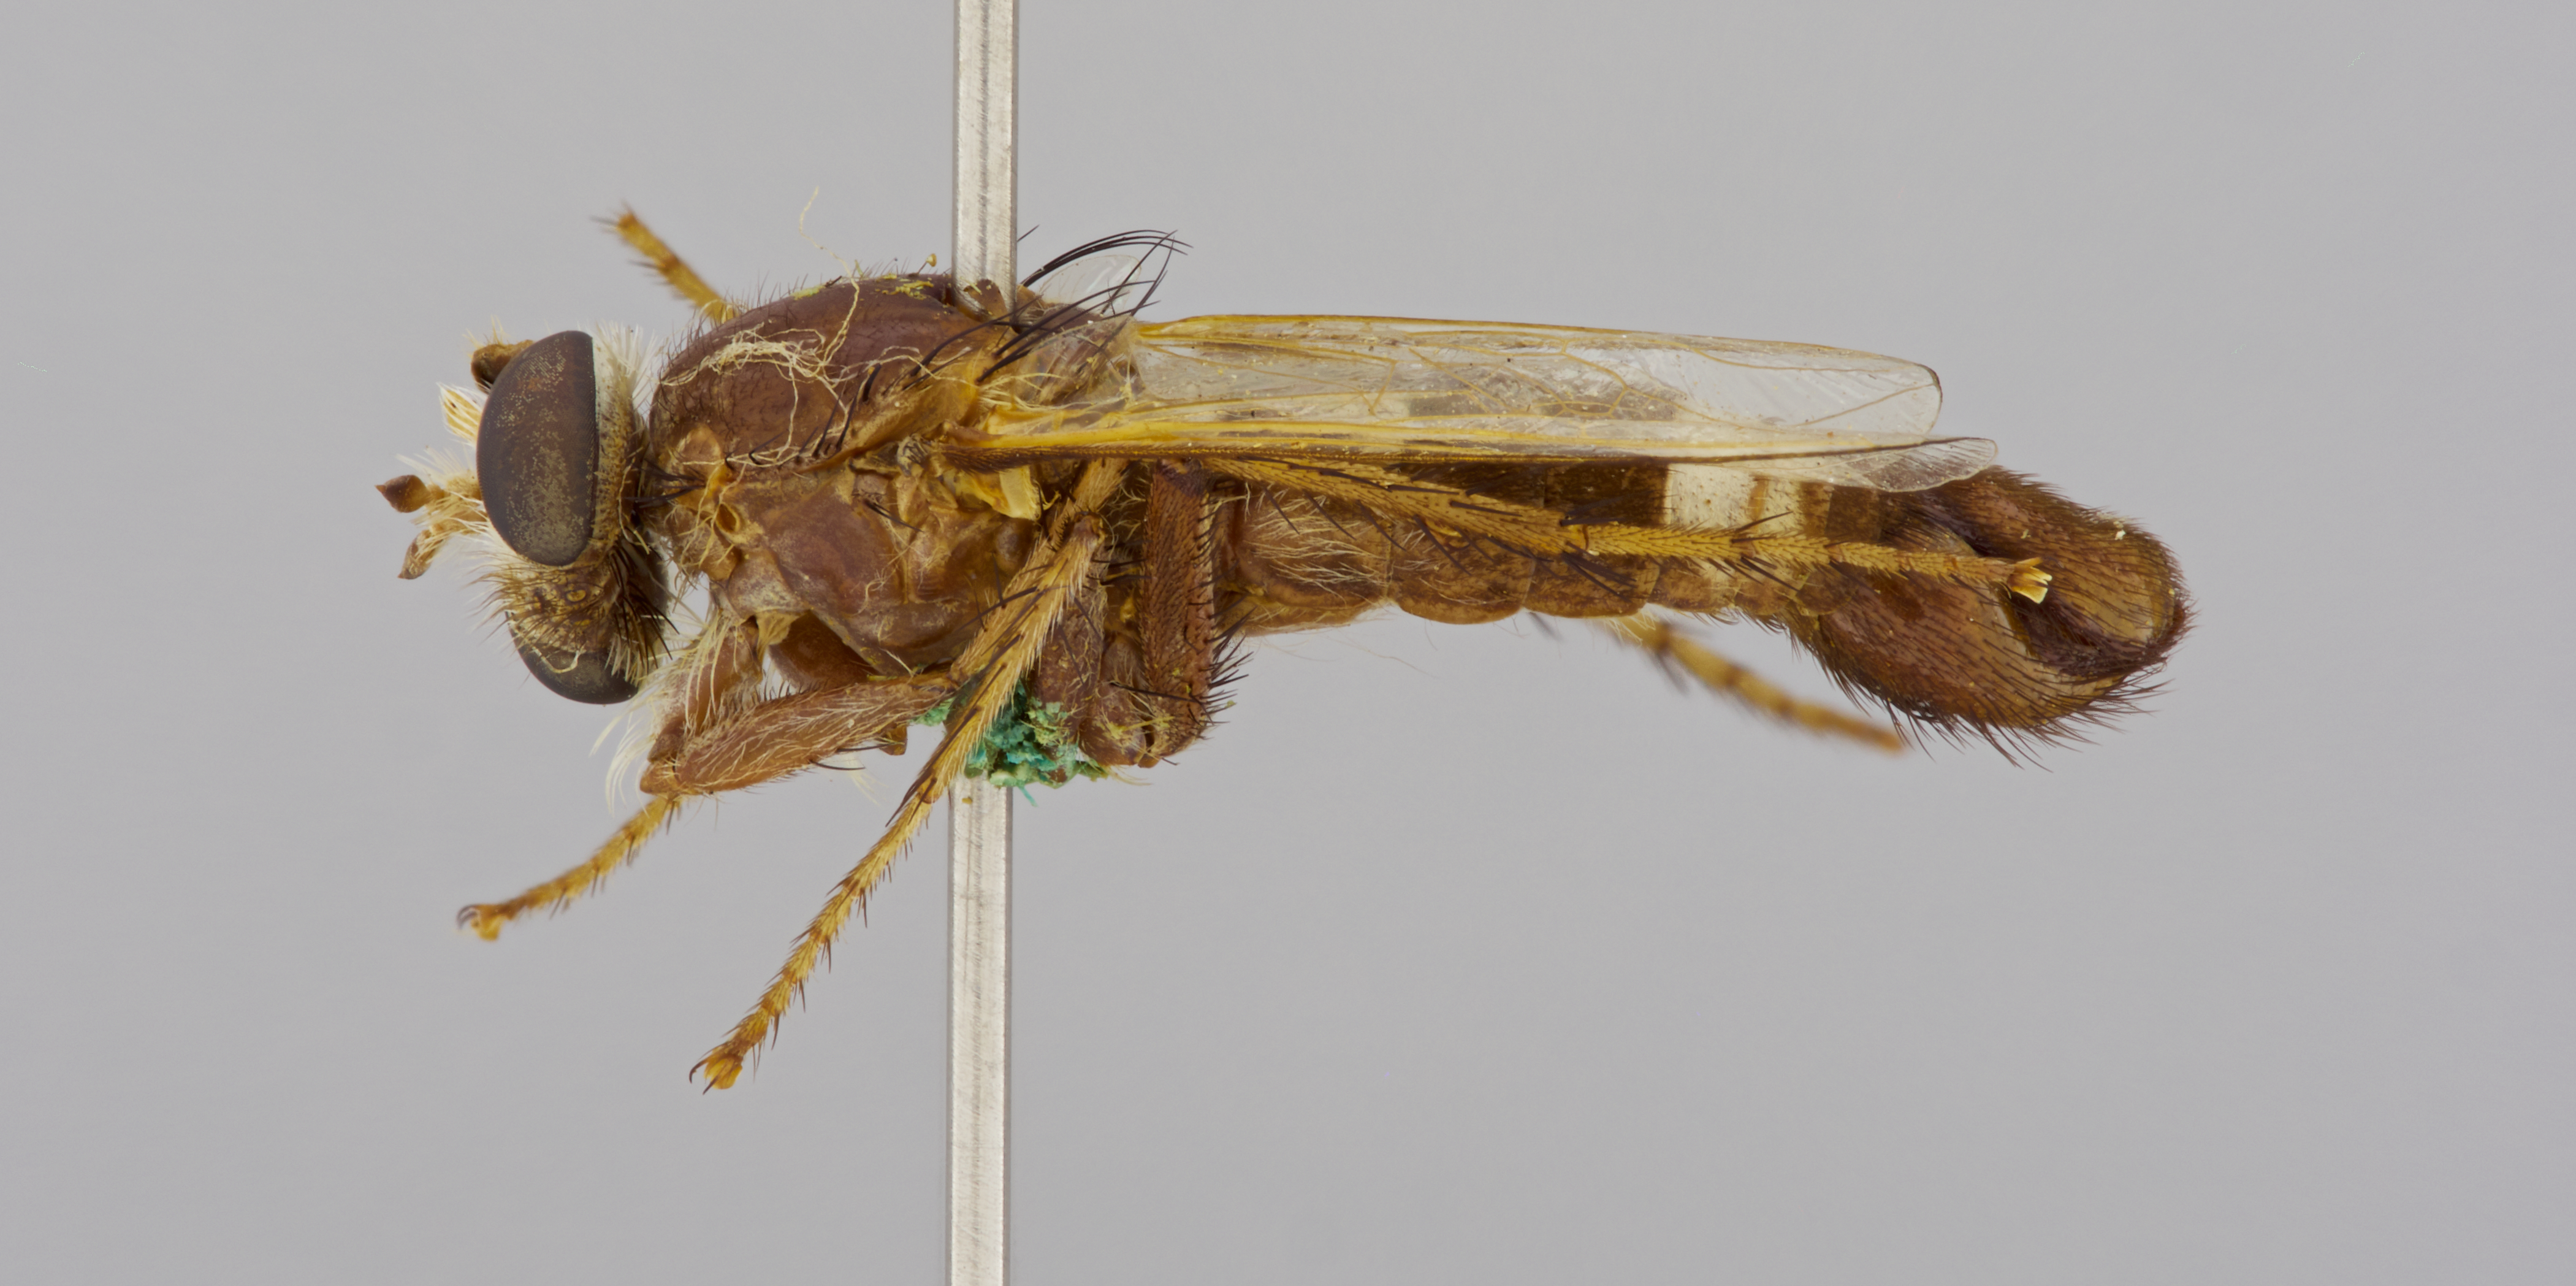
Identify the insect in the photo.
Apiocera monticola
